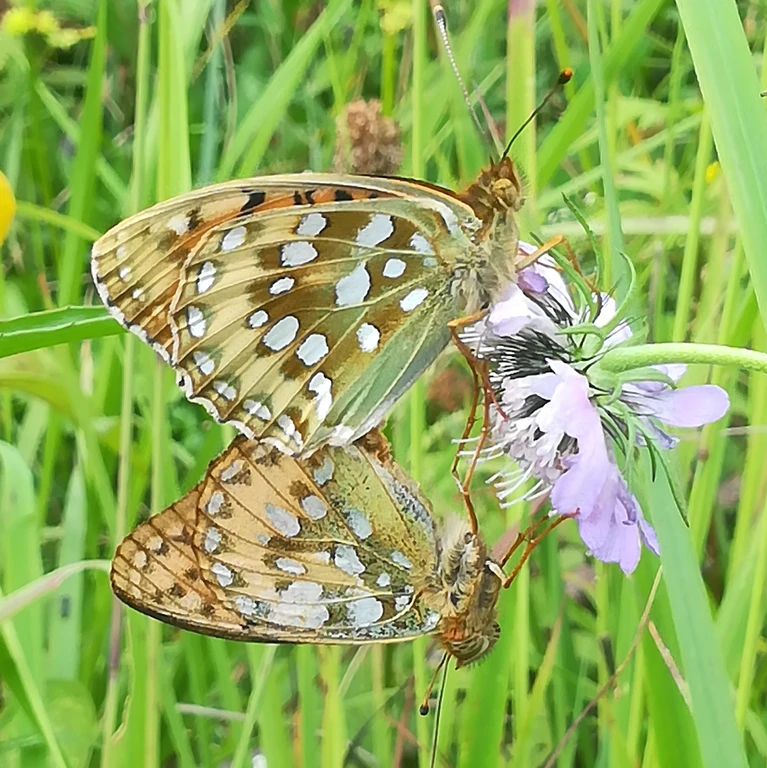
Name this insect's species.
Speyeria aglaja
